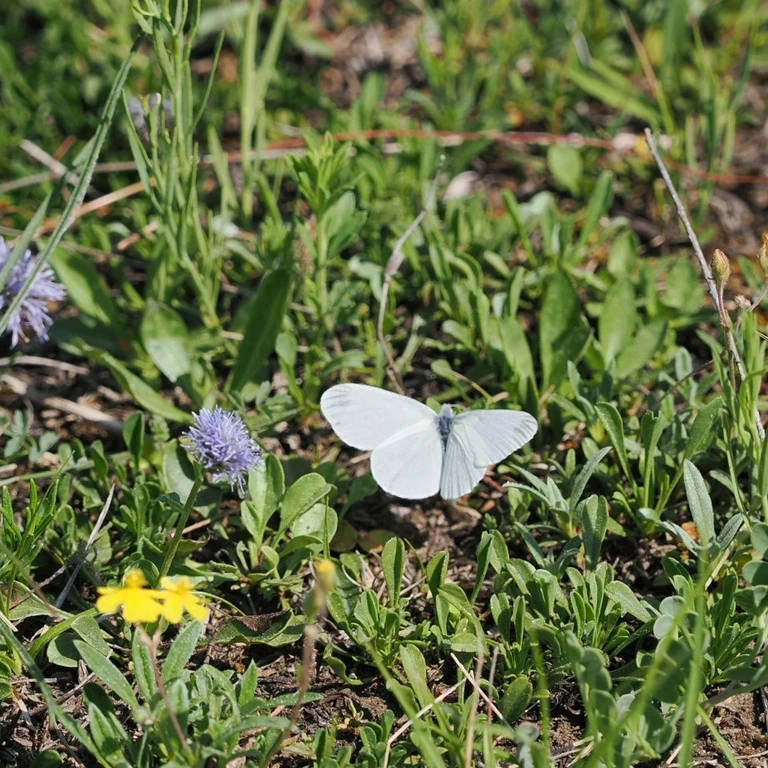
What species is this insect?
Leptidea sinapis/juvernica
